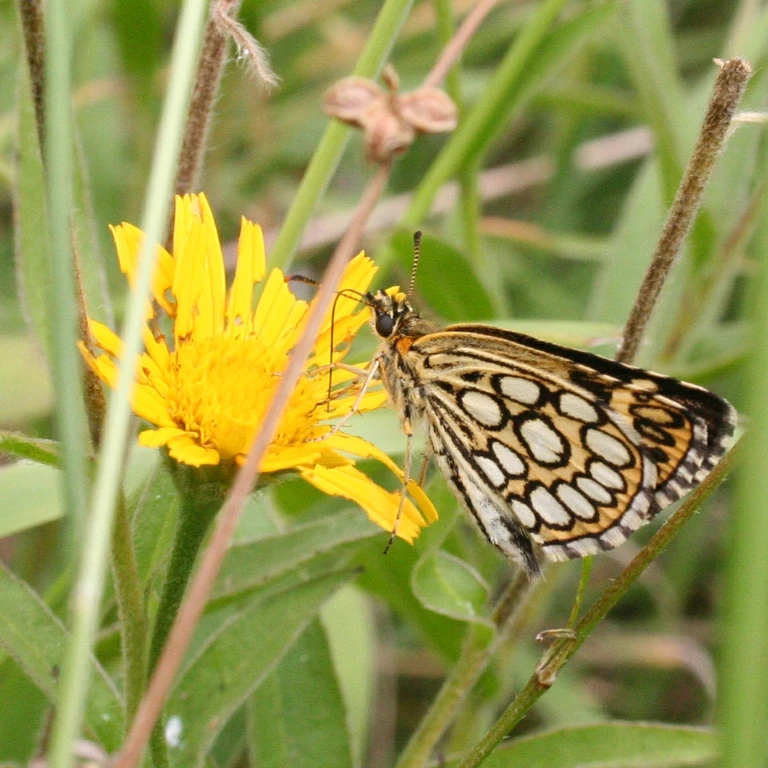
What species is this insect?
Heteropterus morpheus
